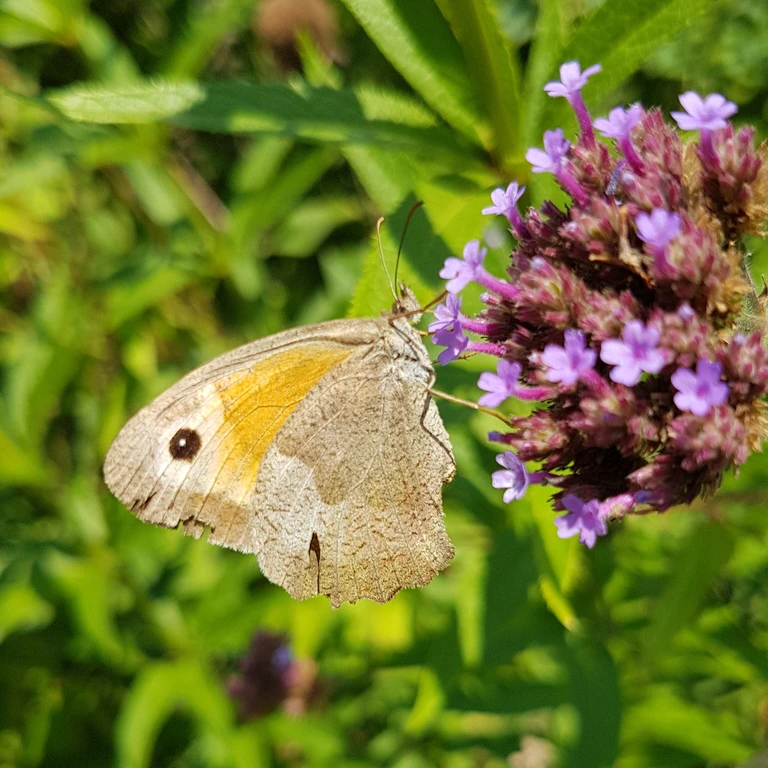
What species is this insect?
Maniola jurtina
